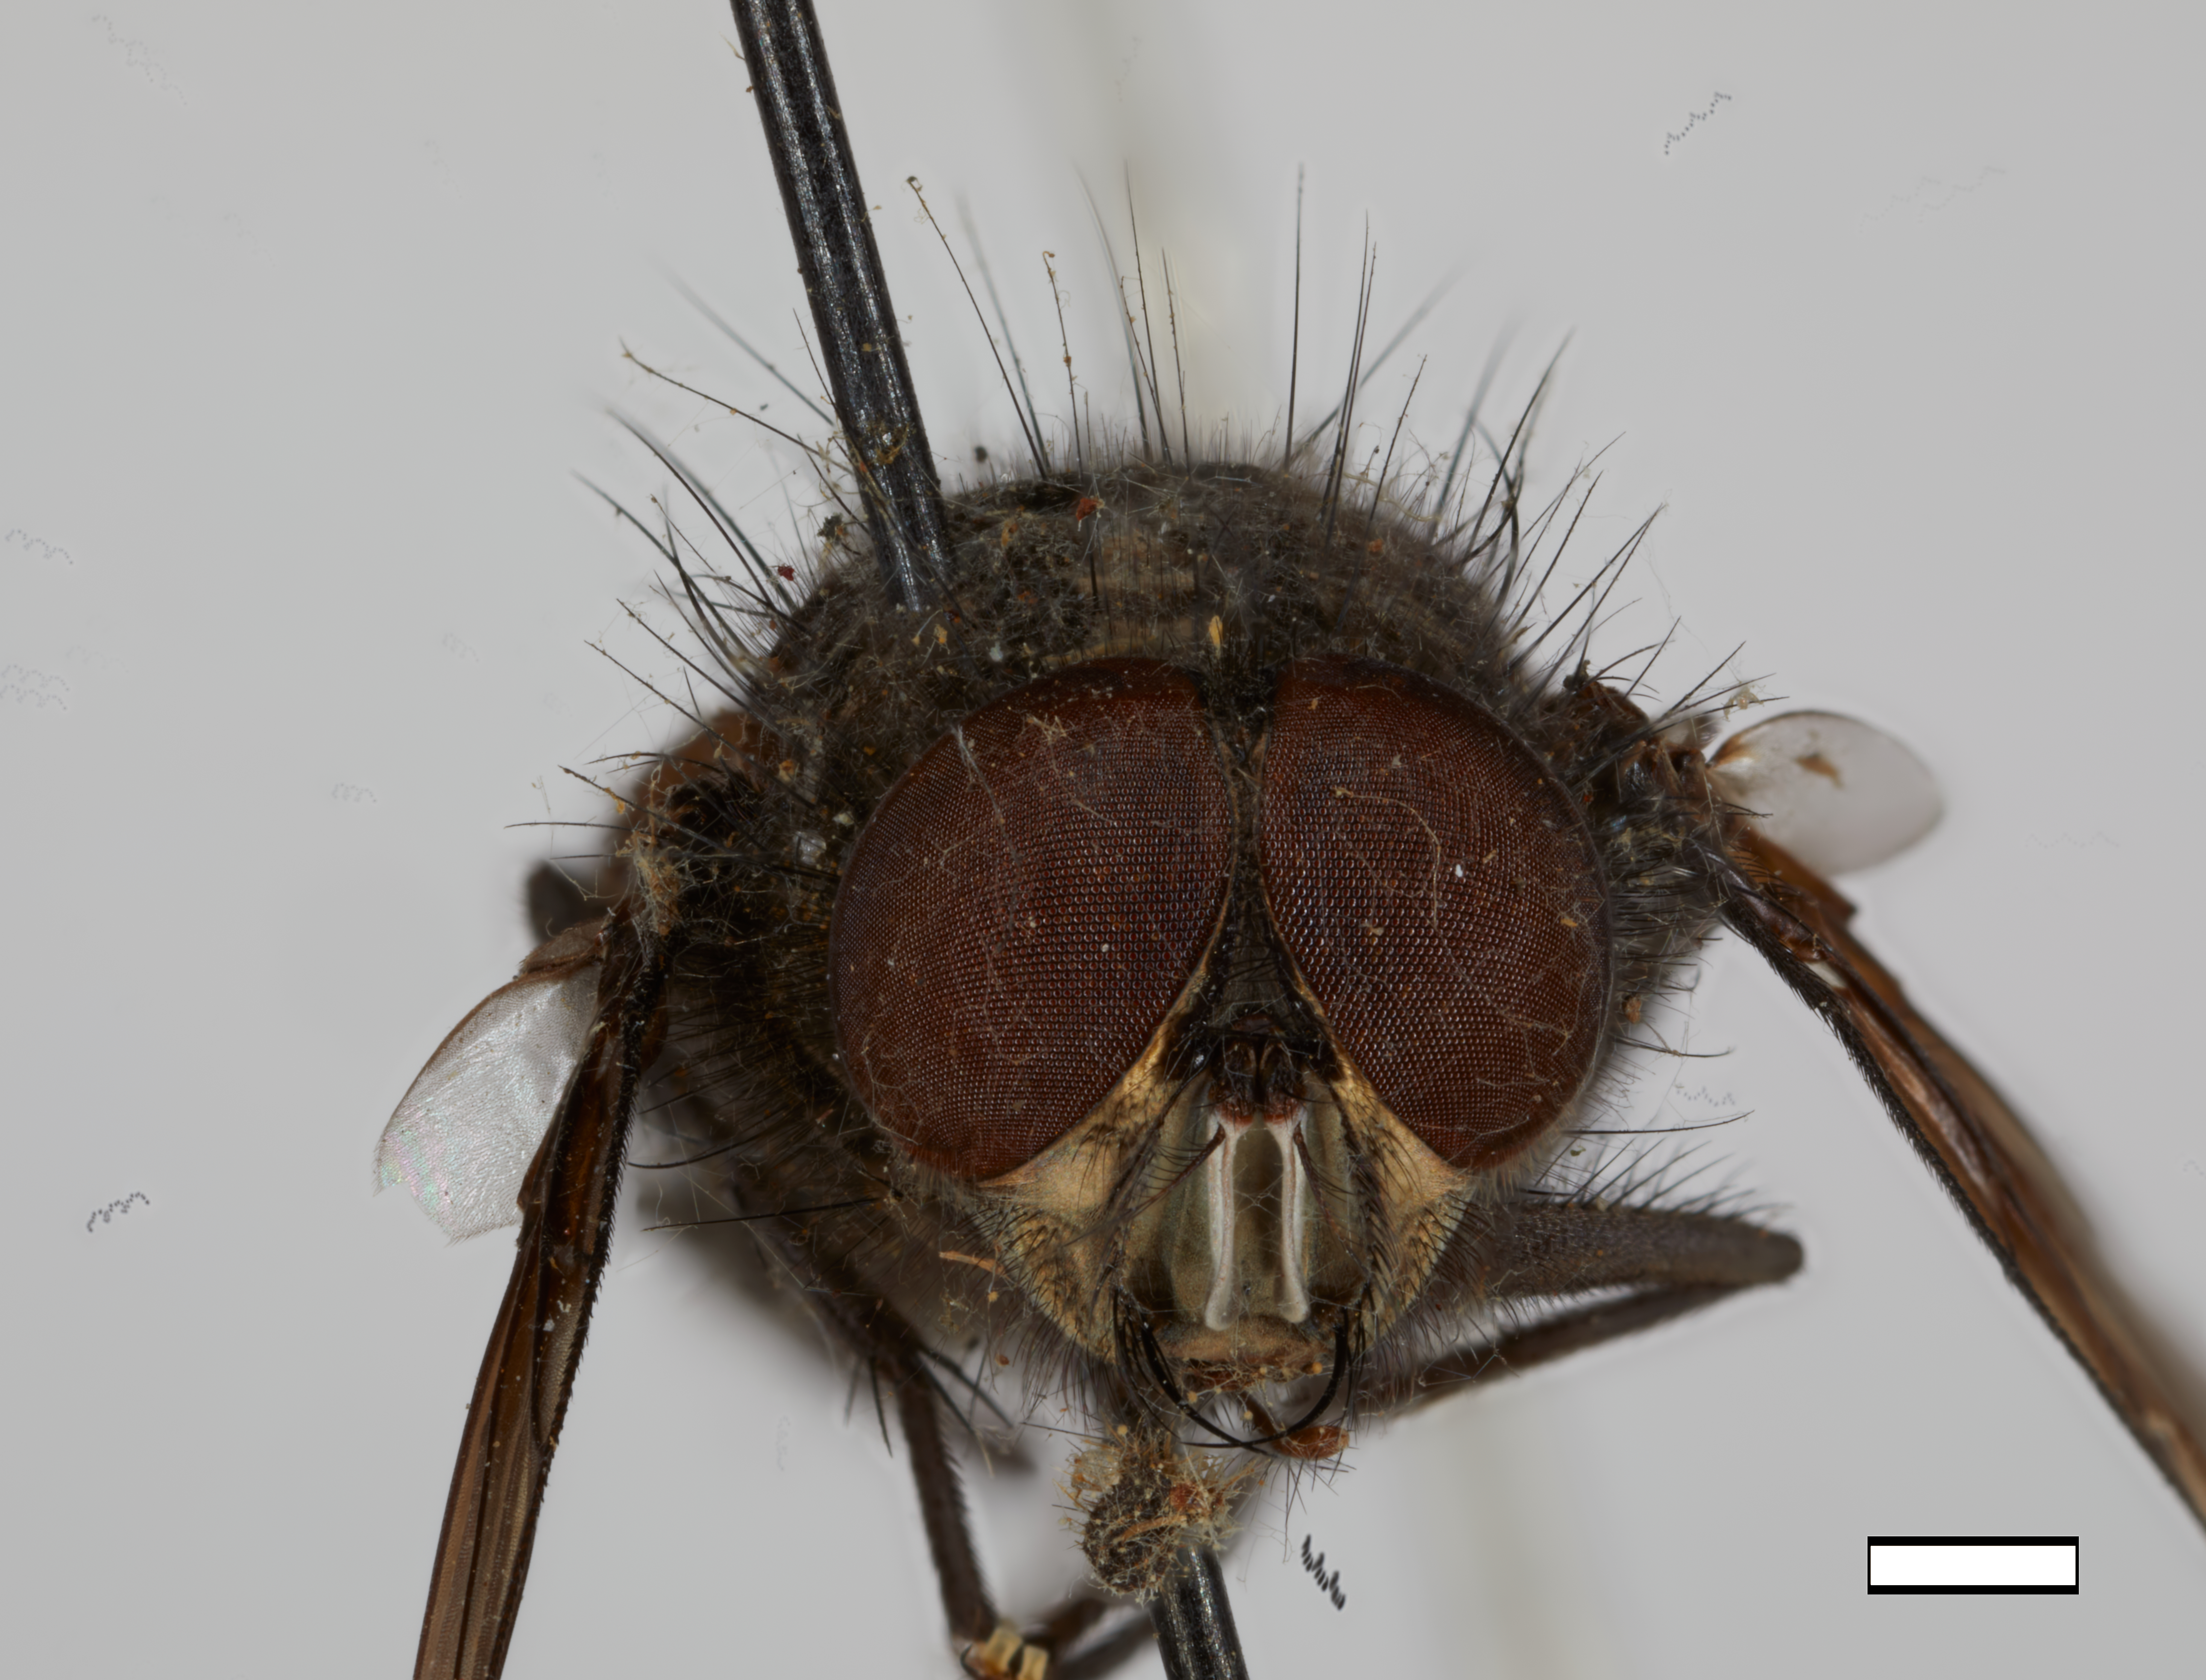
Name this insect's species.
Roraimomusca roraima (also Sarconesia roraima)
